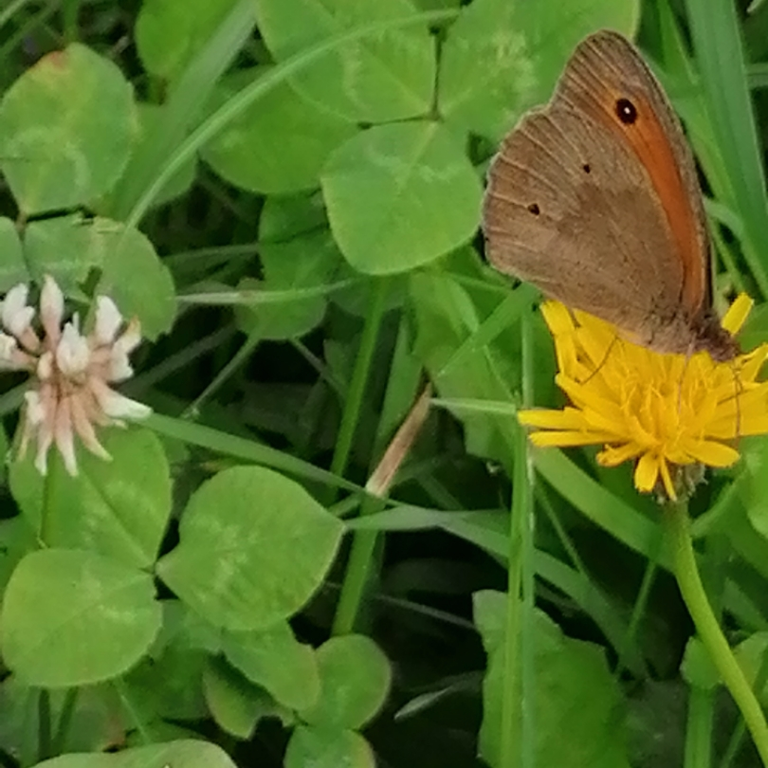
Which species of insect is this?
Maniola jurtina
